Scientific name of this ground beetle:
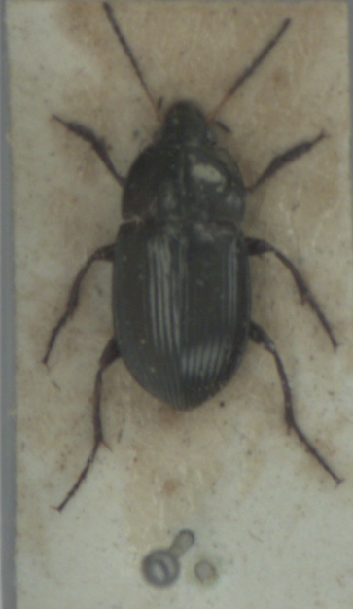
Amara ovata
